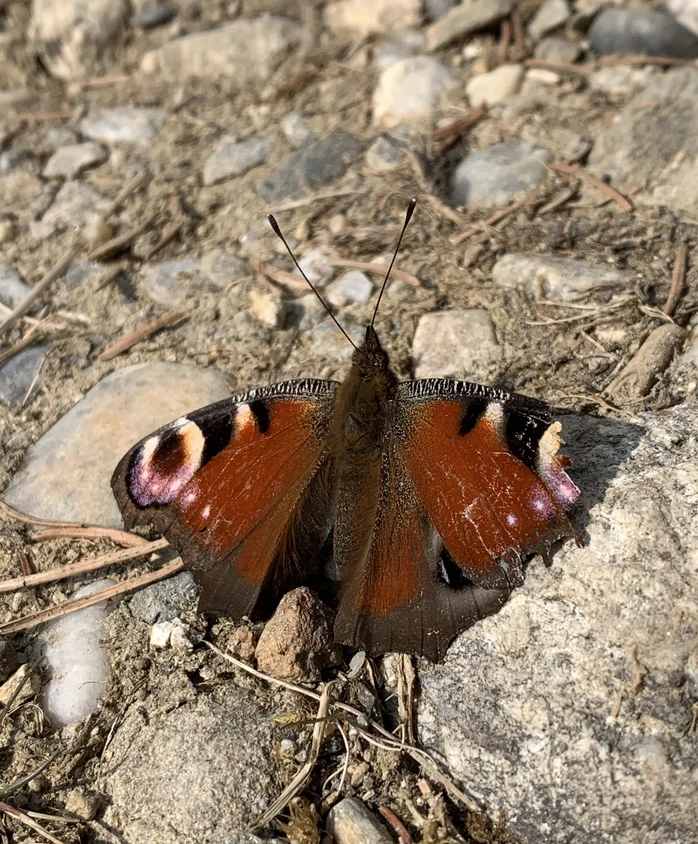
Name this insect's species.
Aglais io
